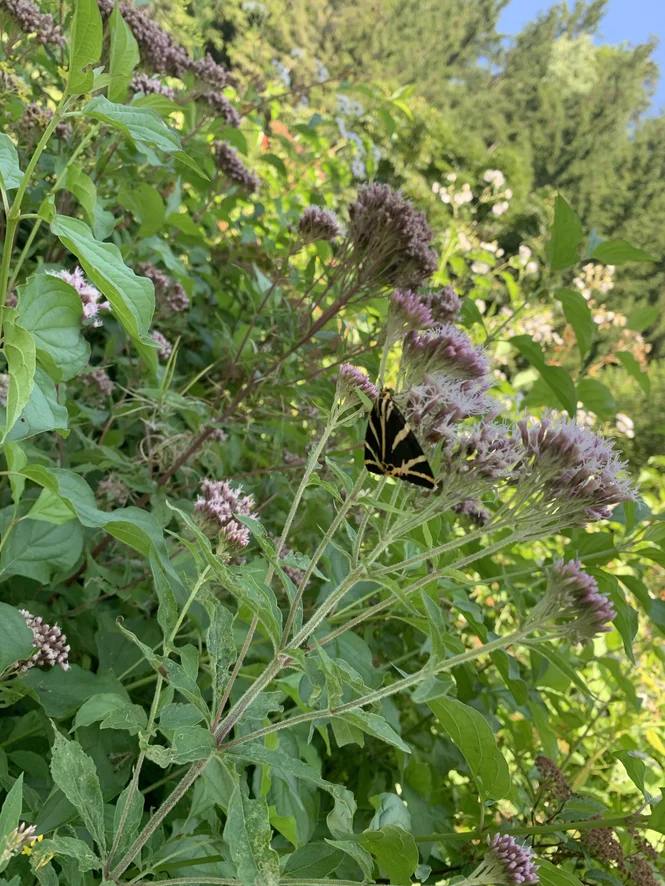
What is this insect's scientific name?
Euplagia quadripunctaria
